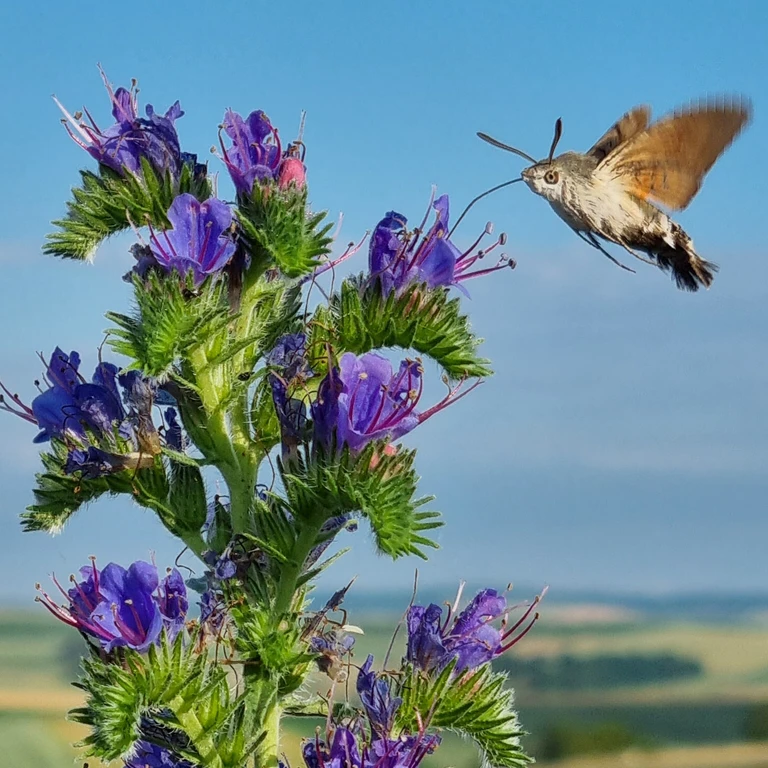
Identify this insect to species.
Macroglossum stellatarum
